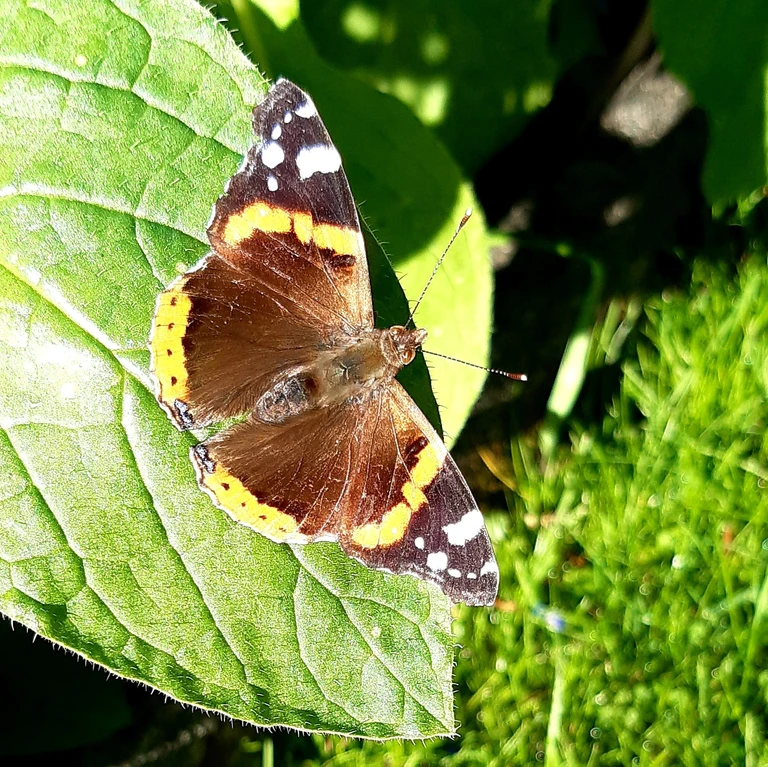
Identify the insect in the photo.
Vanessa atalanta
